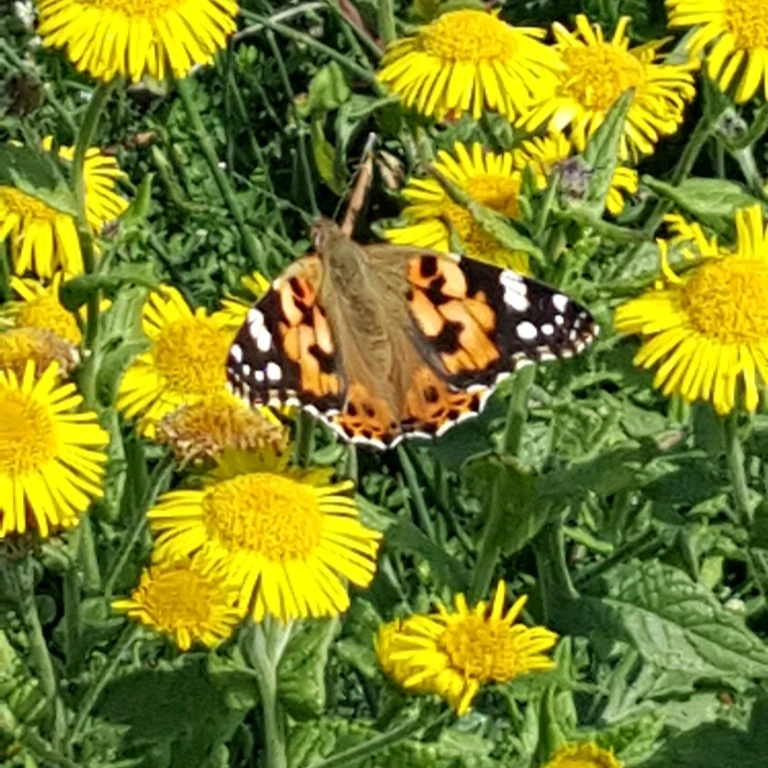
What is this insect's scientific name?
Vanessa cardui
